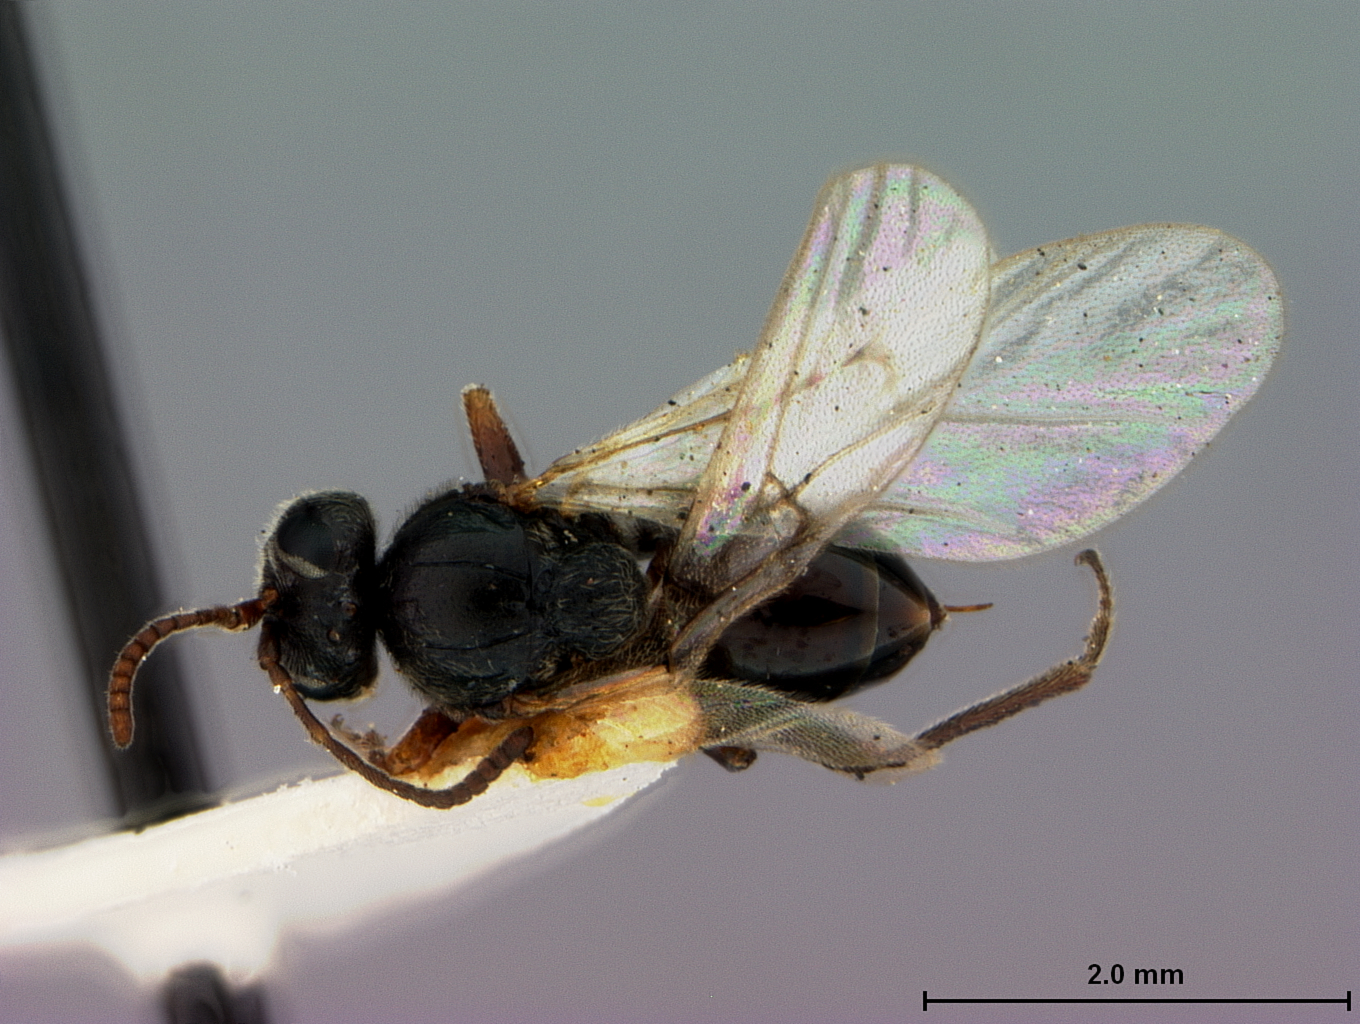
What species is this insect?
Andricus rugatus
